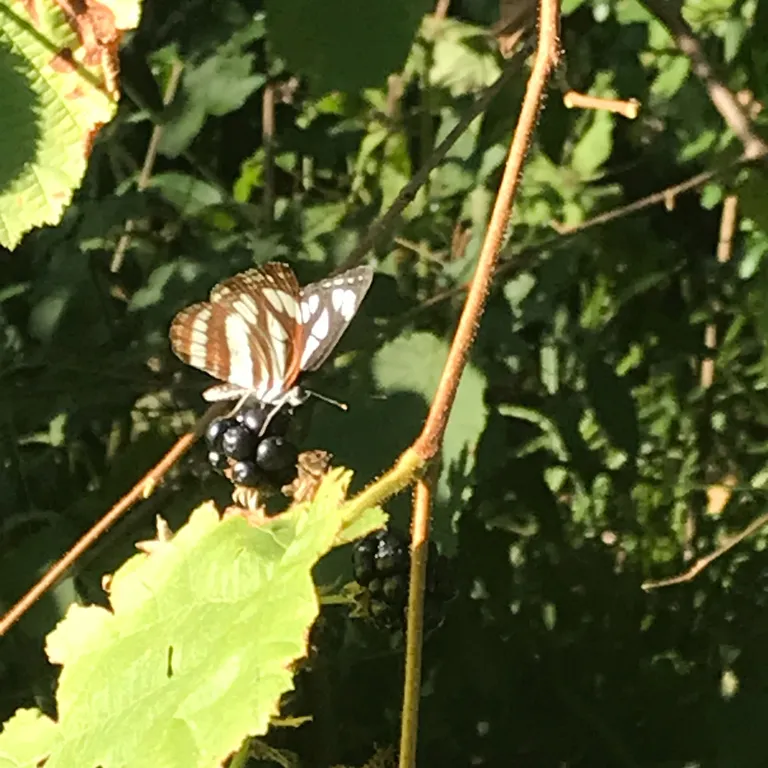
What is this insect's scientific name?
Neptis sappho
